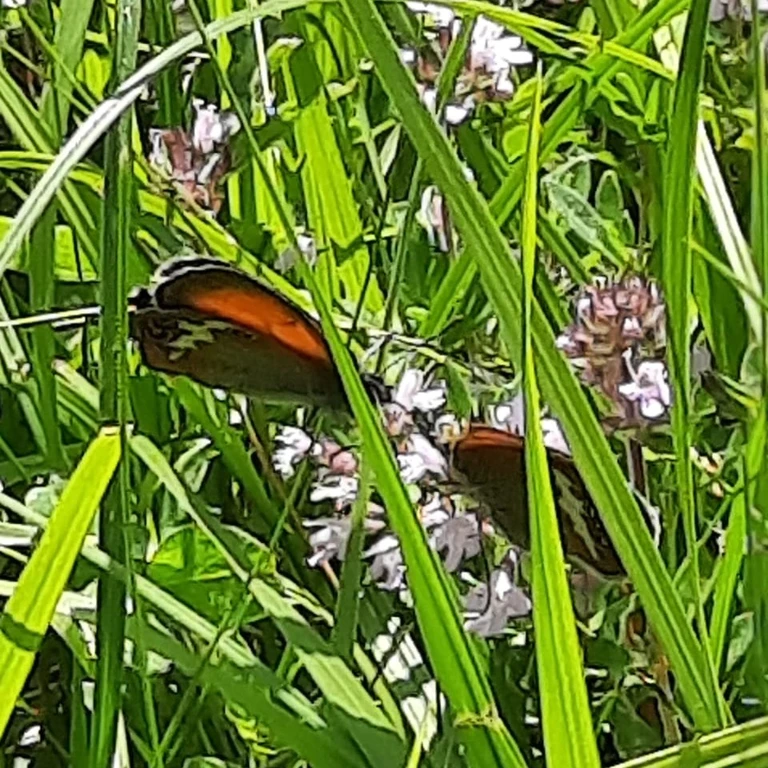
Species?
Coenonympha arcania
